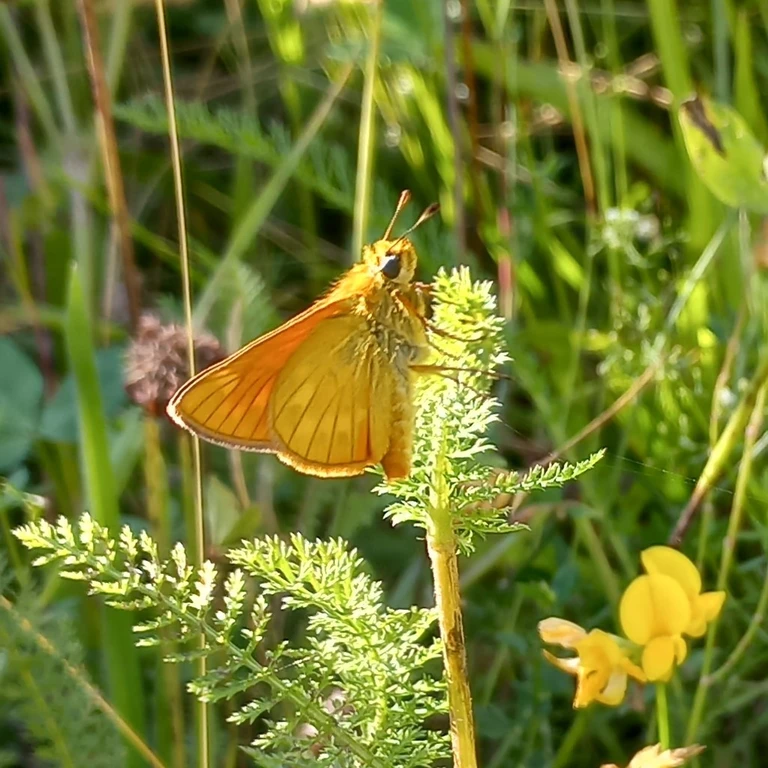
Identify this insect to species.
Ochlodes sylvanus (also Ochlodes venata)
